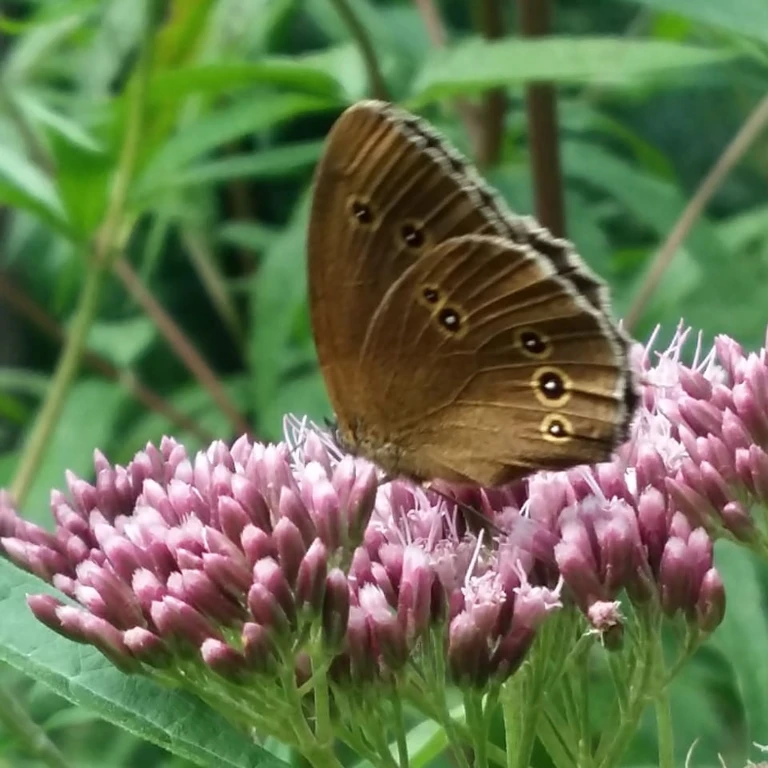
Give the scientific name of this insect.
Aphantopus hyperantus
